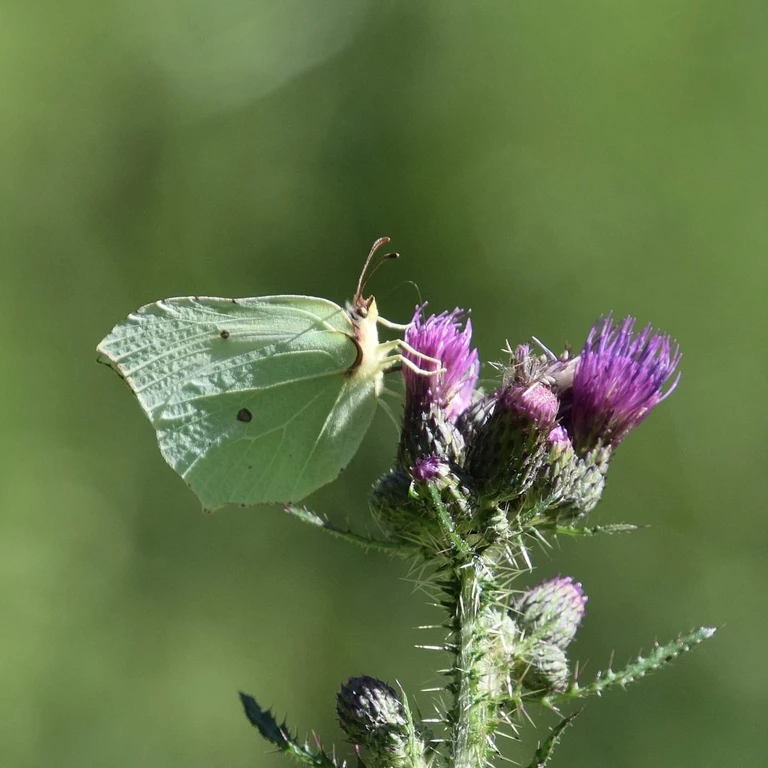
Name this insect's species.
Gonepteryx rhamni
